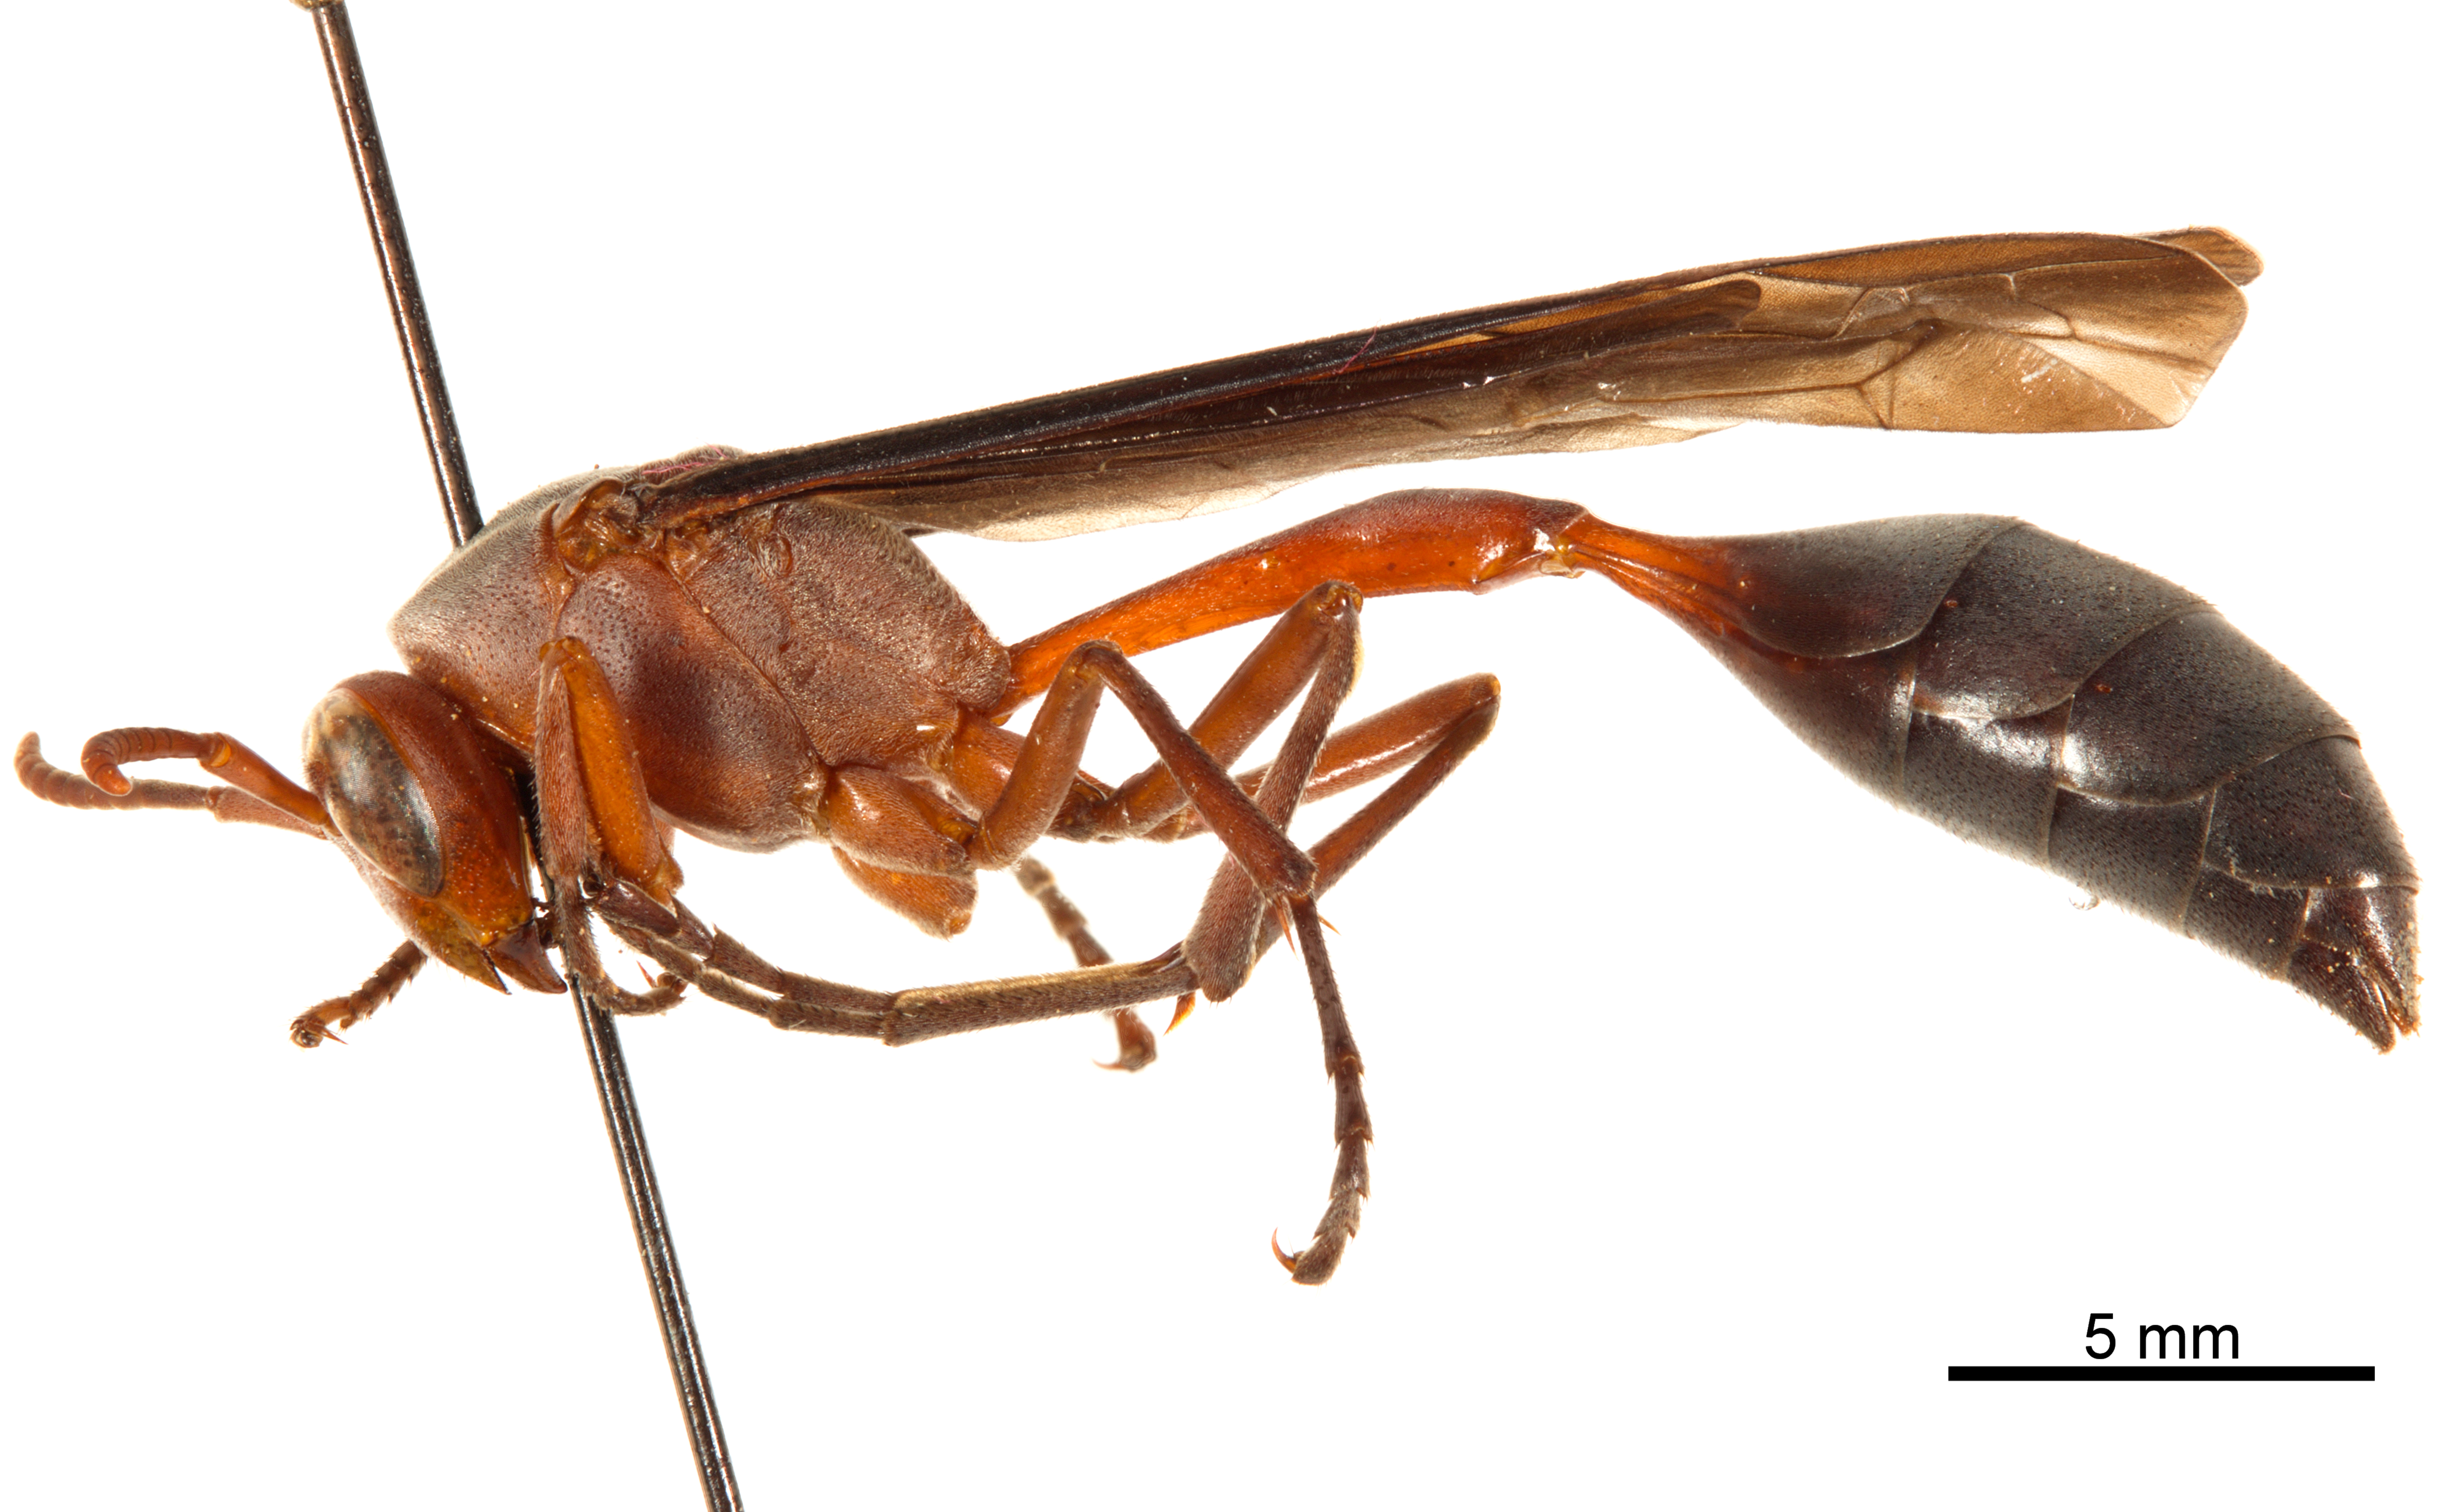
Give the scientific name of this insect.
Belonogaster juncea
